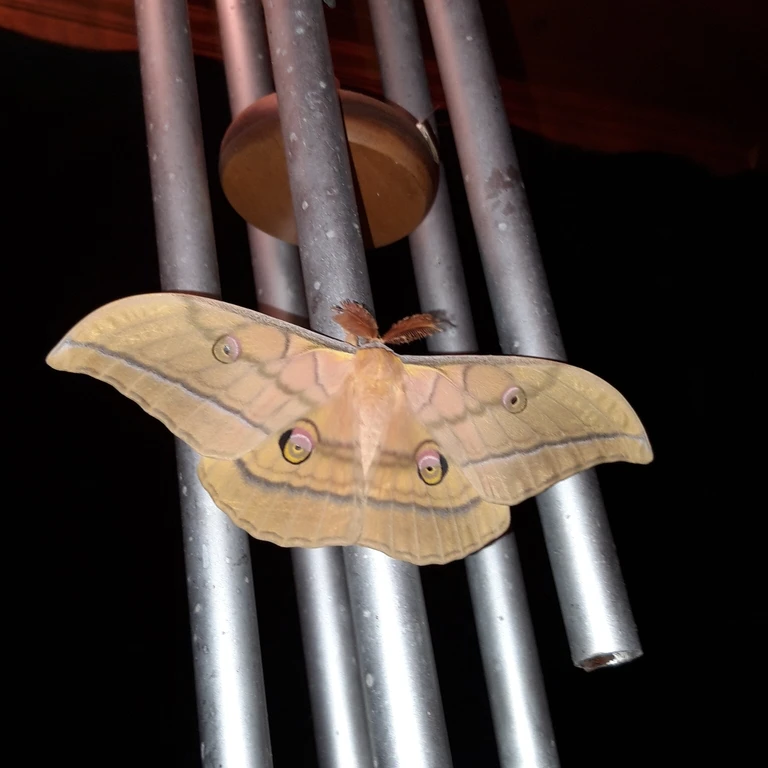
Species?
Antheraea yamamai
